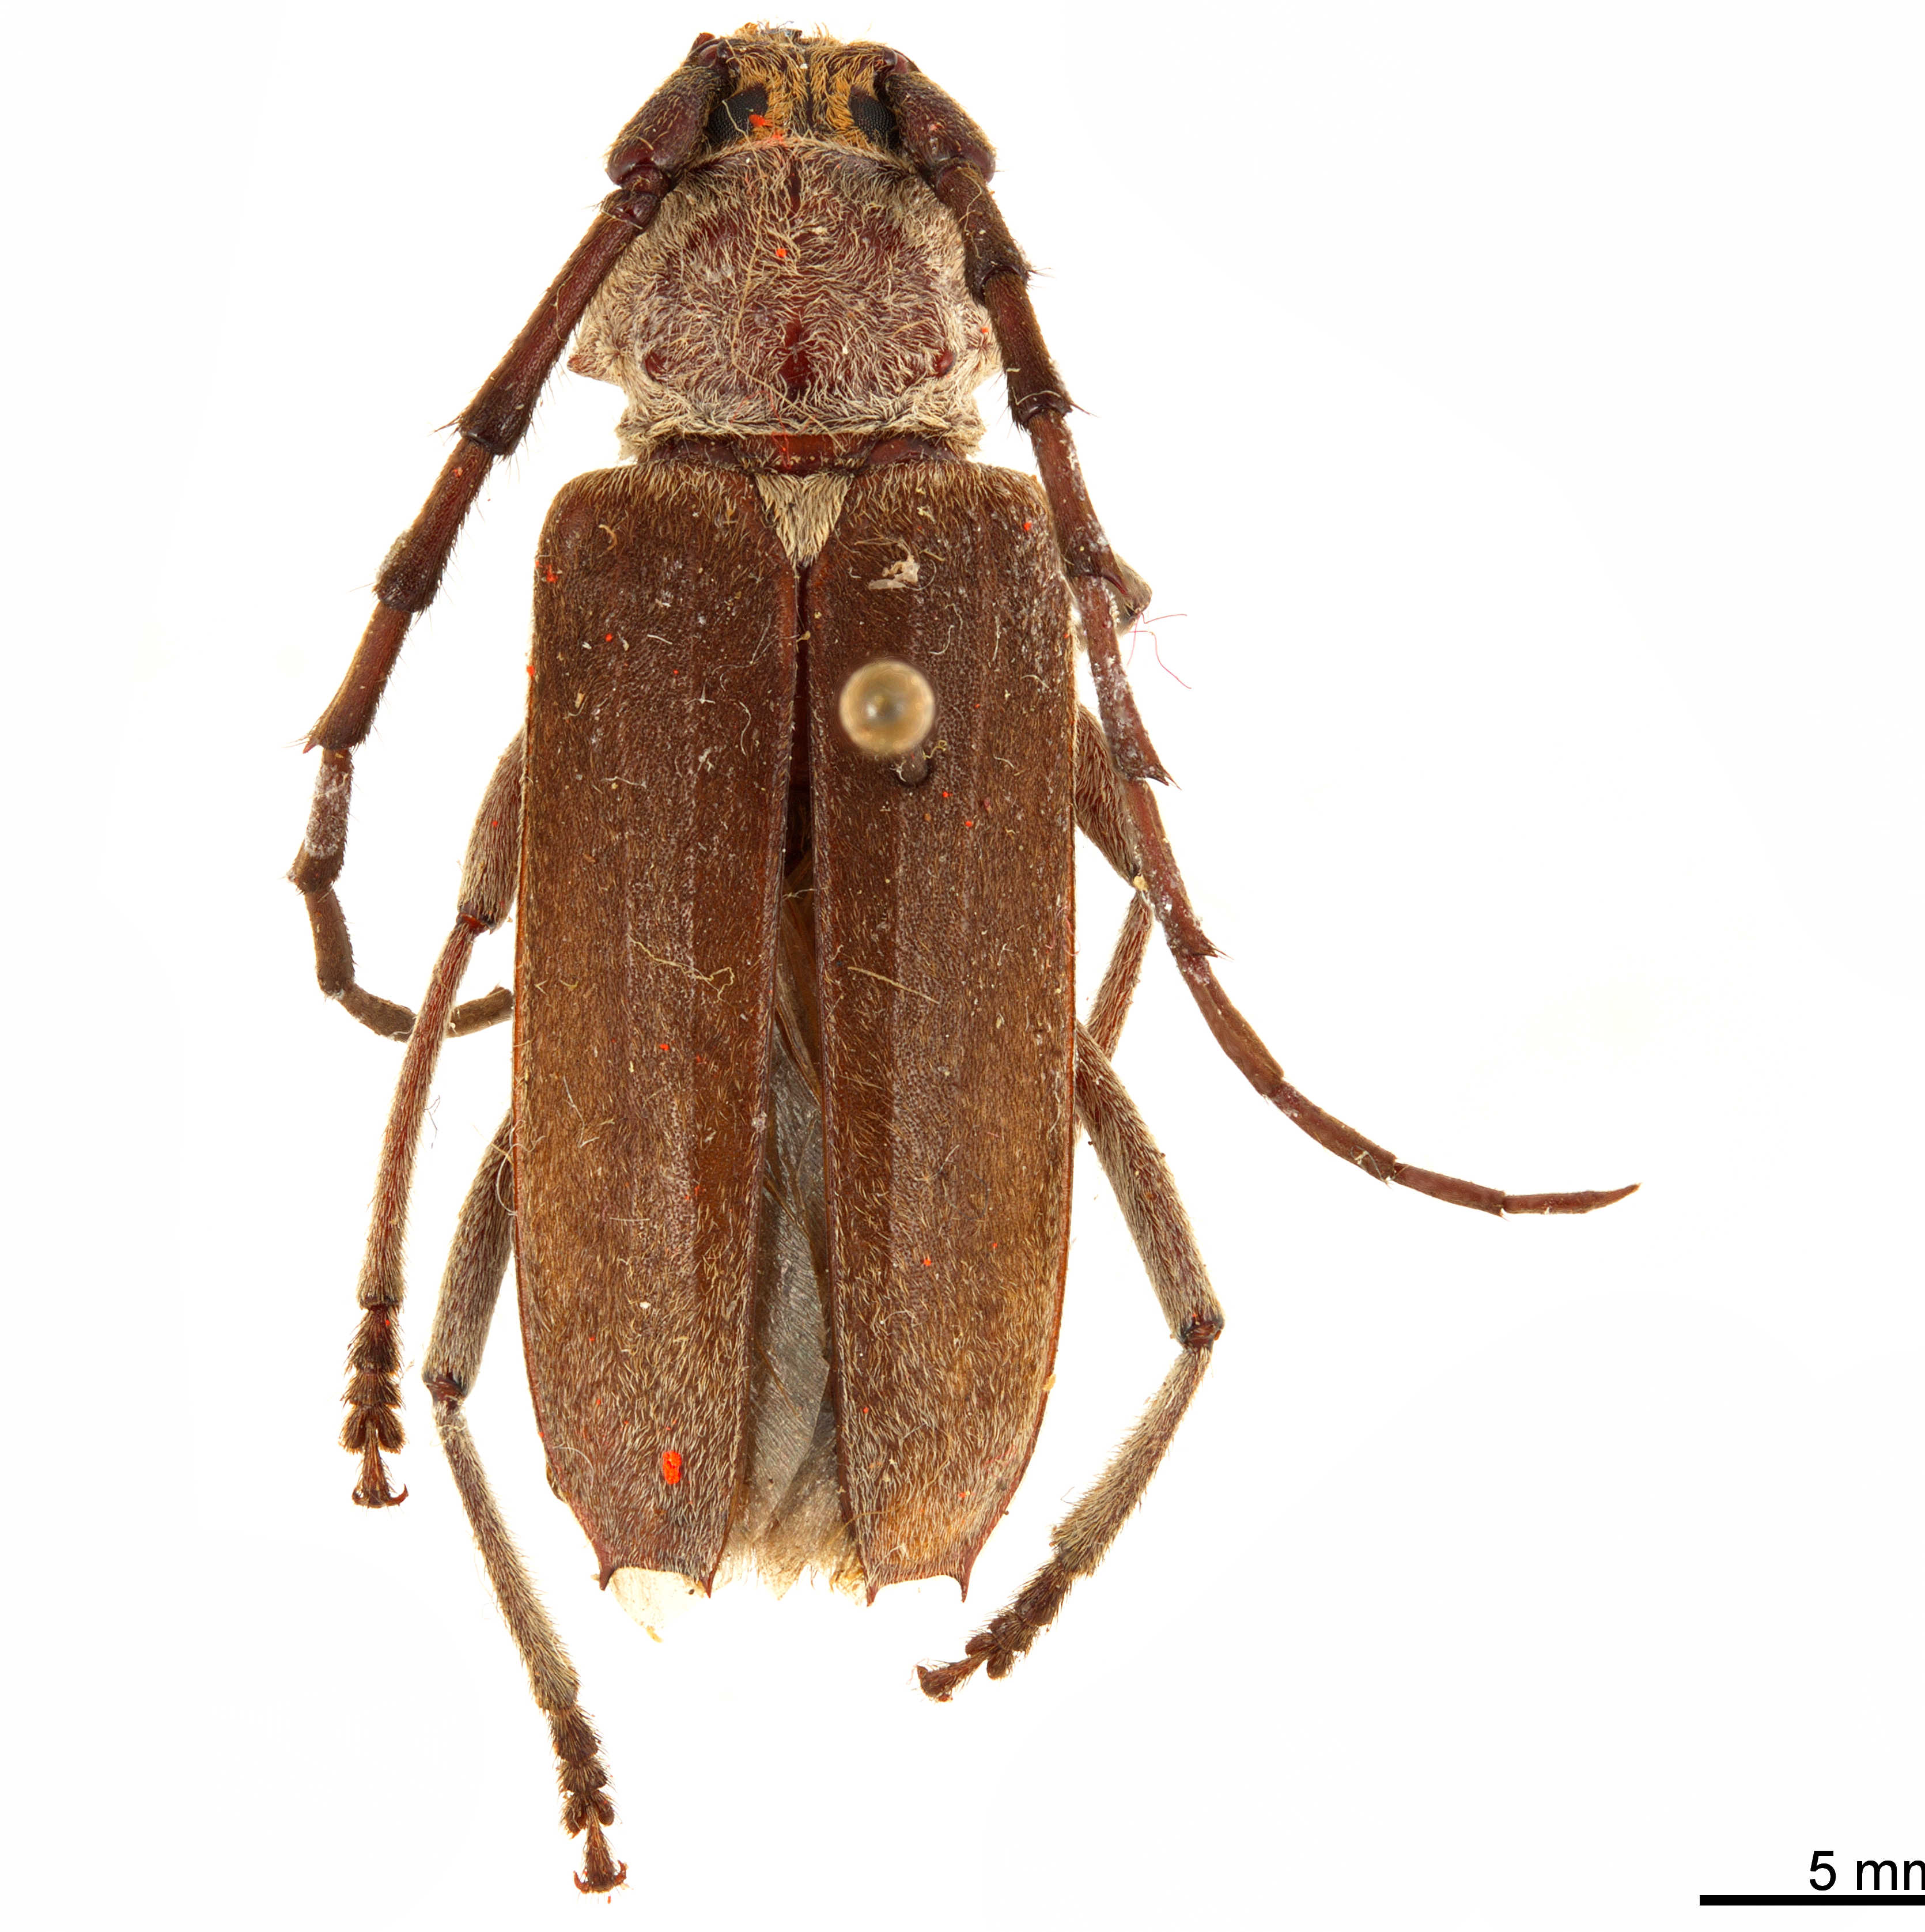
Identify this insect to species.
Gnaphalodes trachyderoides
